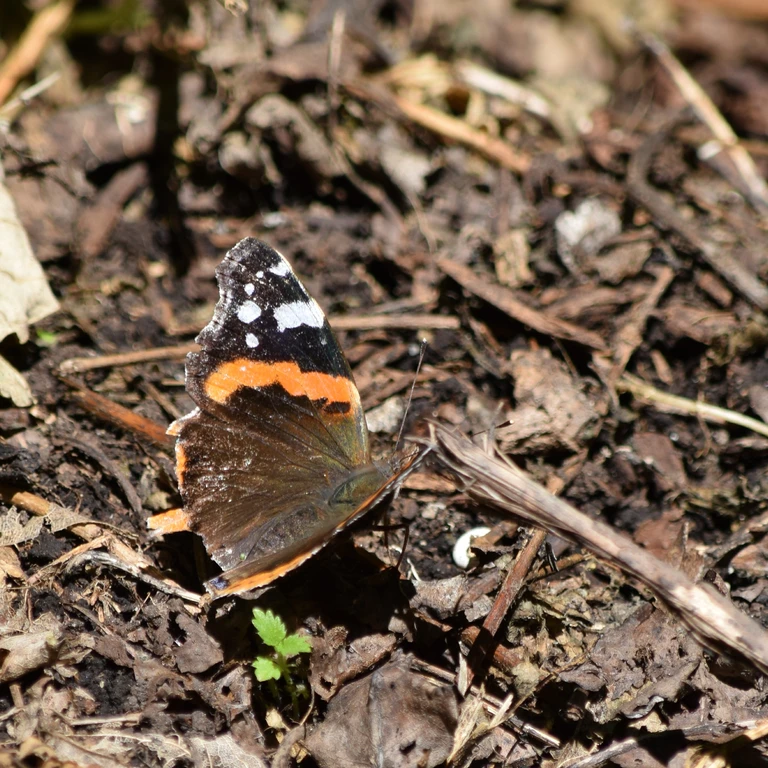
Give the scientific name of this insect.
Vanessa atalanta
